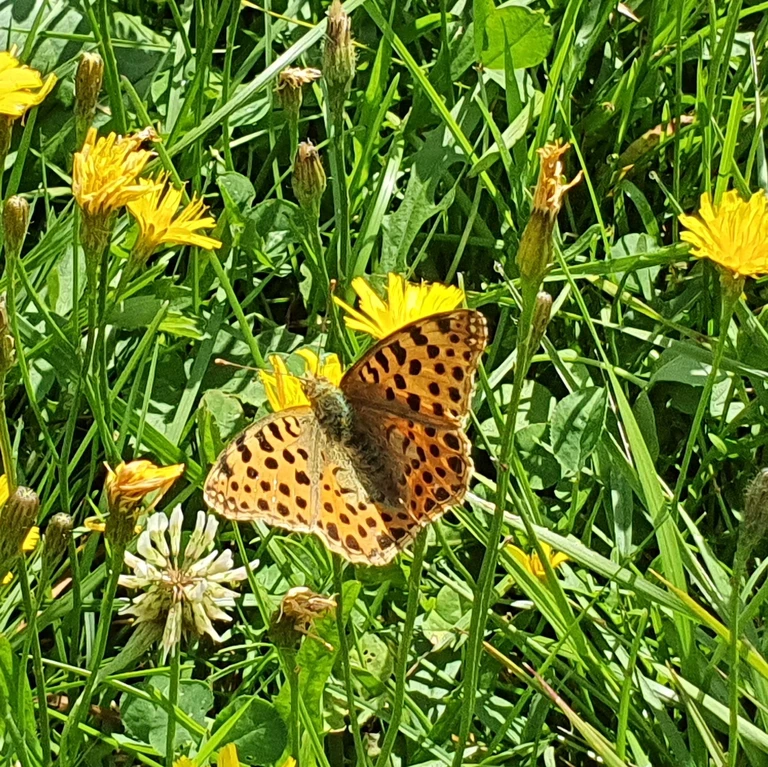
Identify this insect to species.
Issoria lathonia
